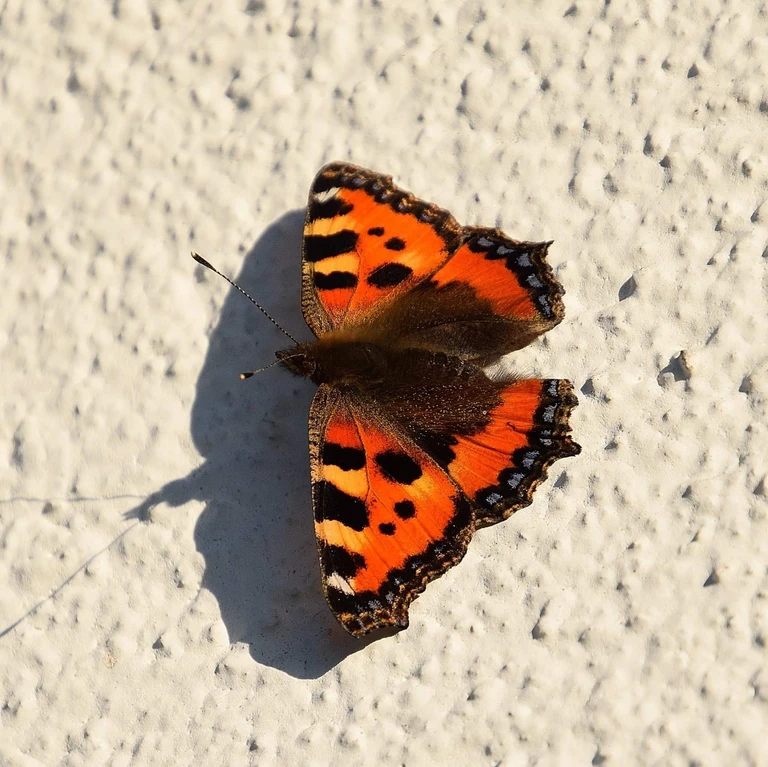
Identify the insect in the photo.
Aglais urticae
